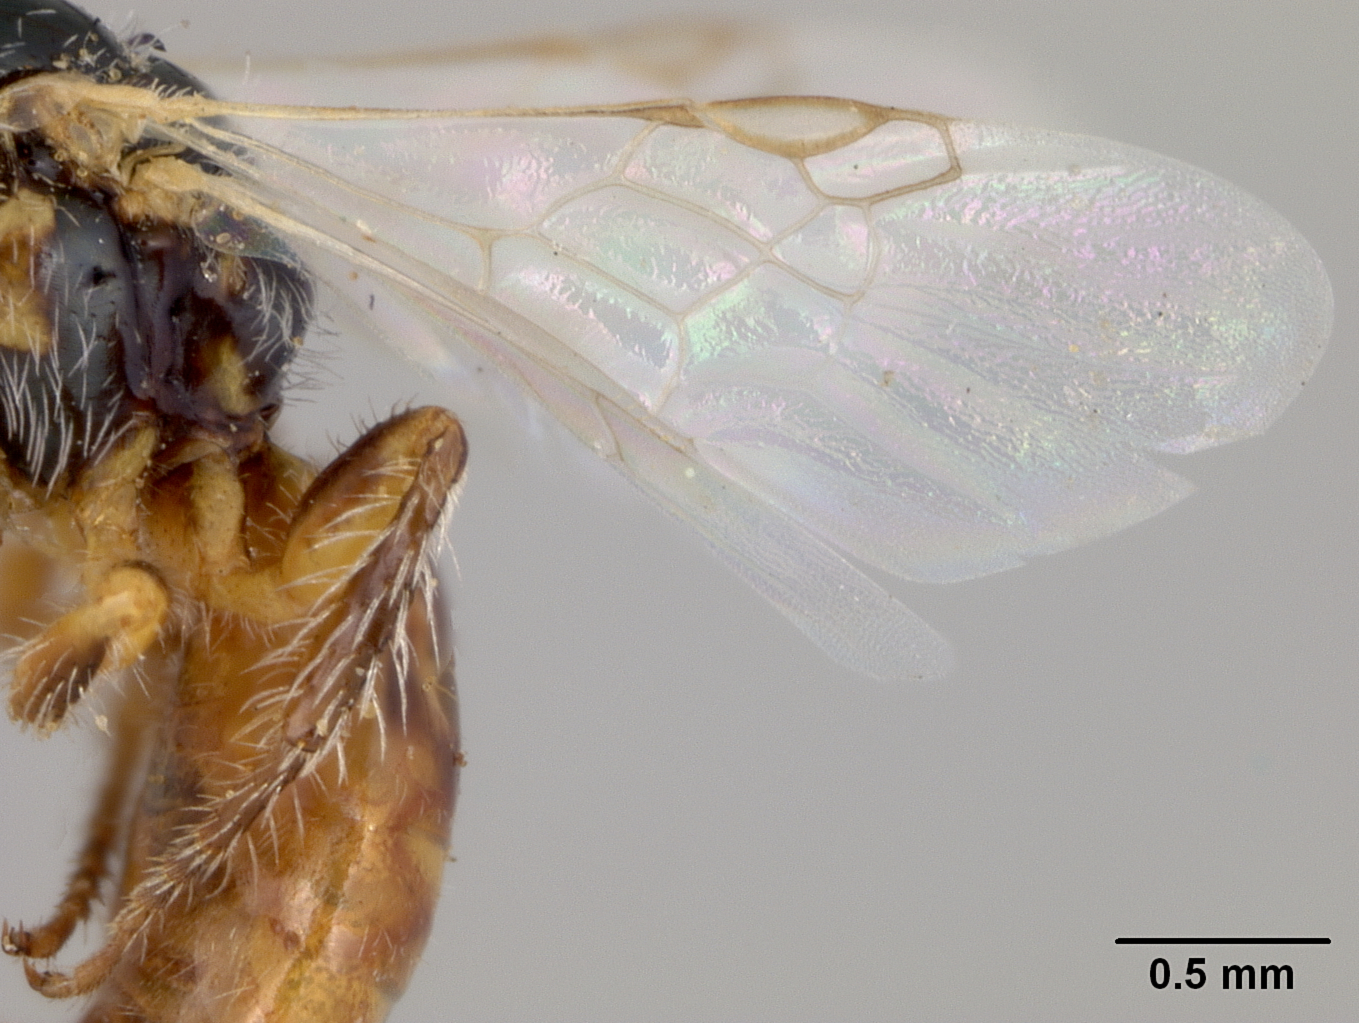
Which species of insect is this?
Perdita koebelei
